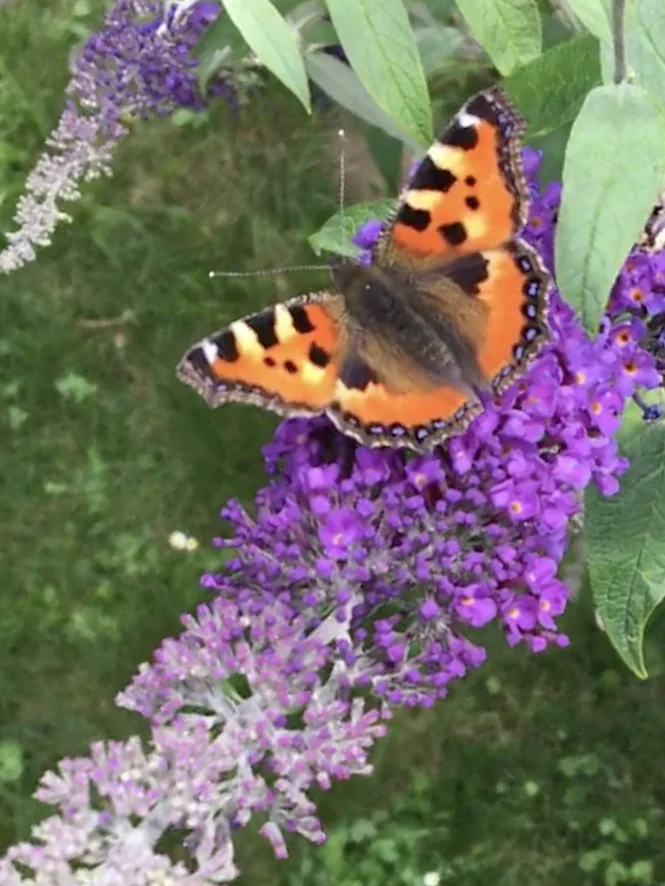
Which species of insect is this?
Aglais urticae
